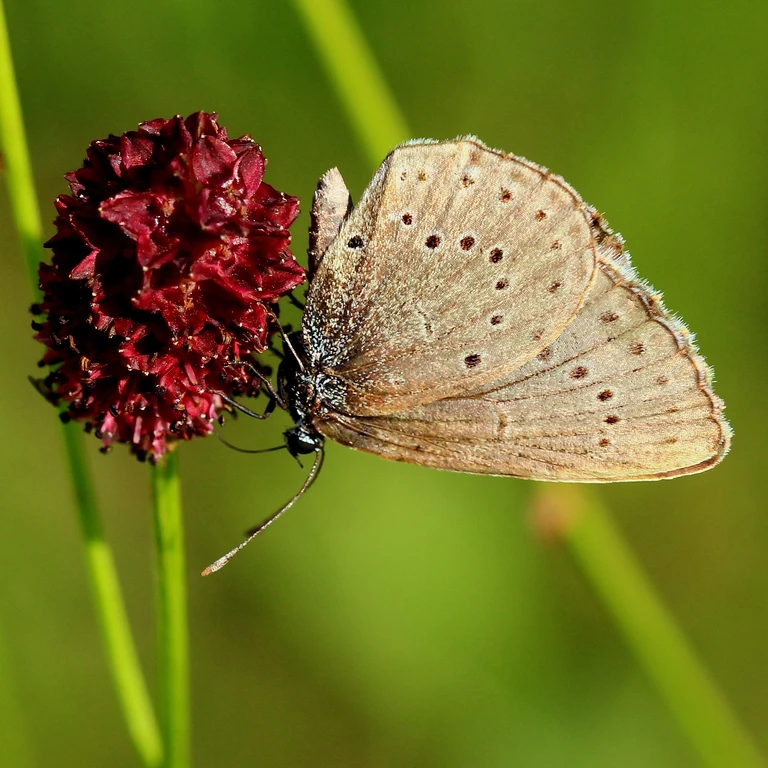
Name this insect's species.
Phengaris teleius
